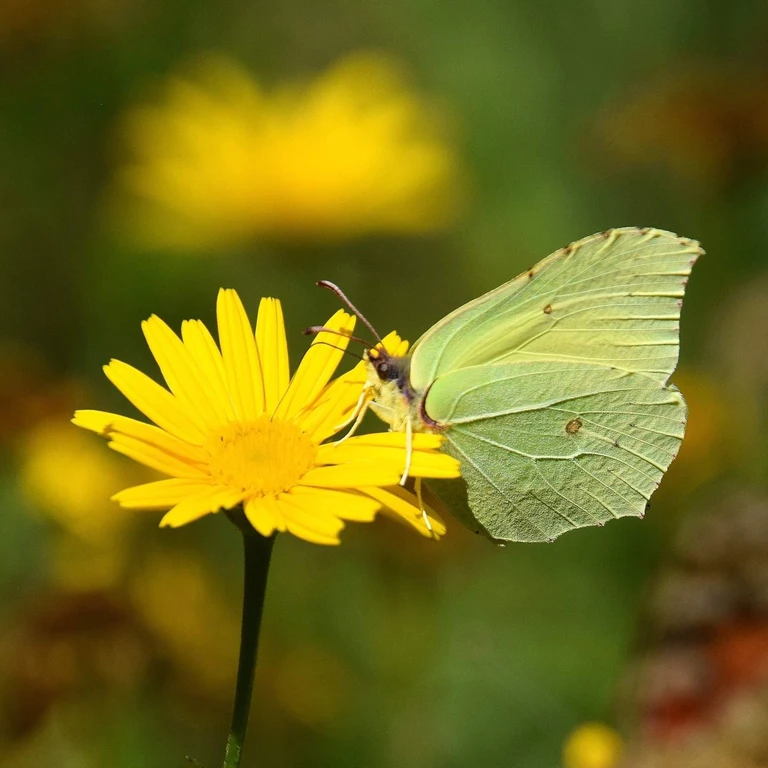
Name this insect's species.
Gonepteryx rhamni
